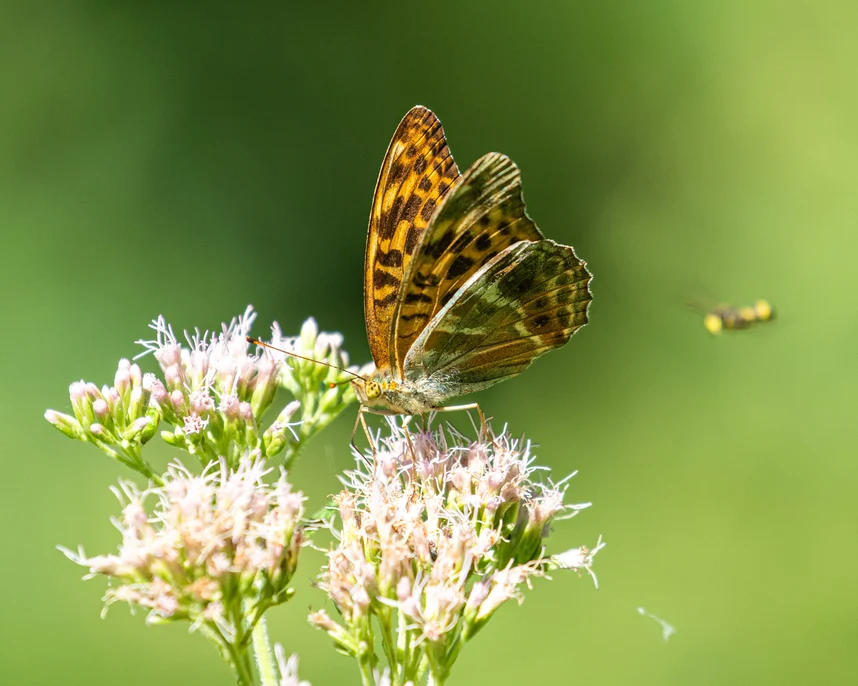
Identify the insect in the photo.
Argynnis paphia
